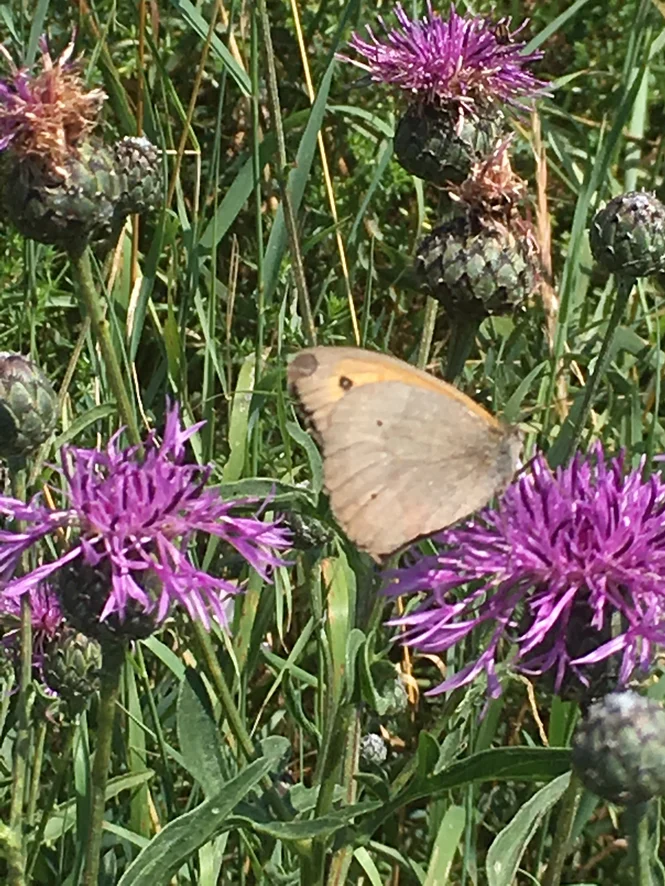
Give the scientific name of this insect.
Maniola jurtina
